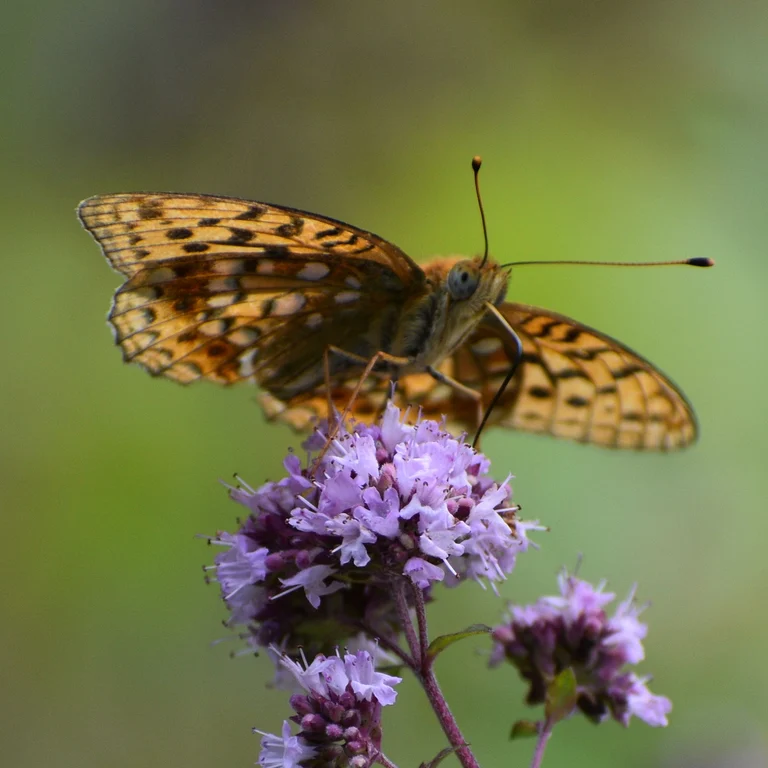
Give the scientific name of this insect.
Fabriciana adippe
